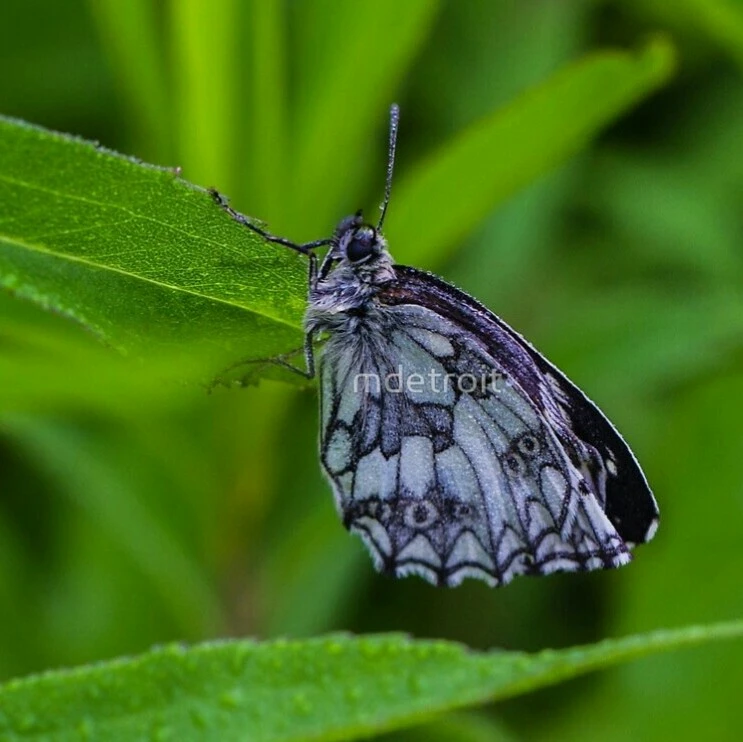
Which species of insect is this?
Melanargia galathea
